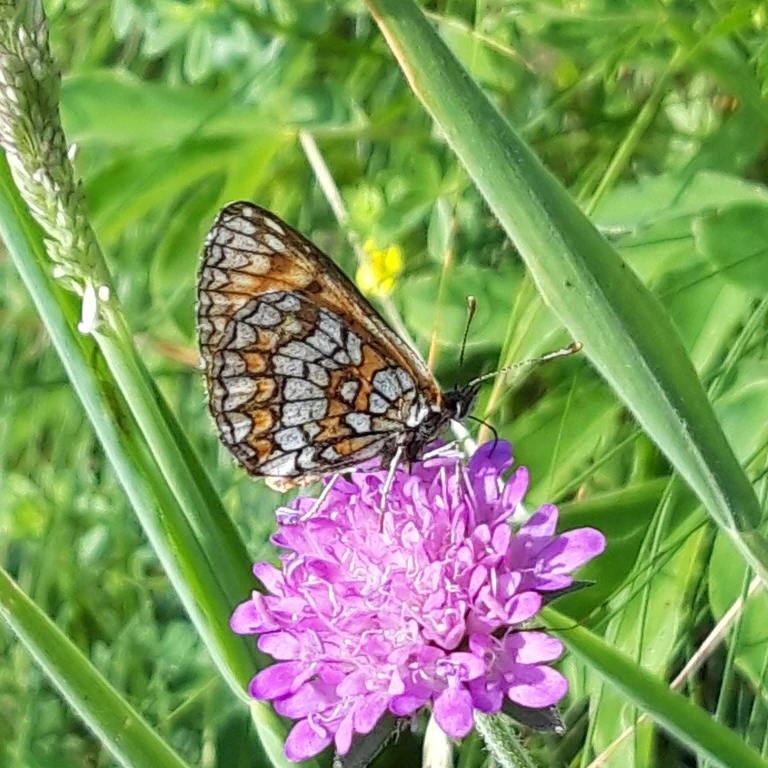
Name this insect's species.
Melitaea athalia
